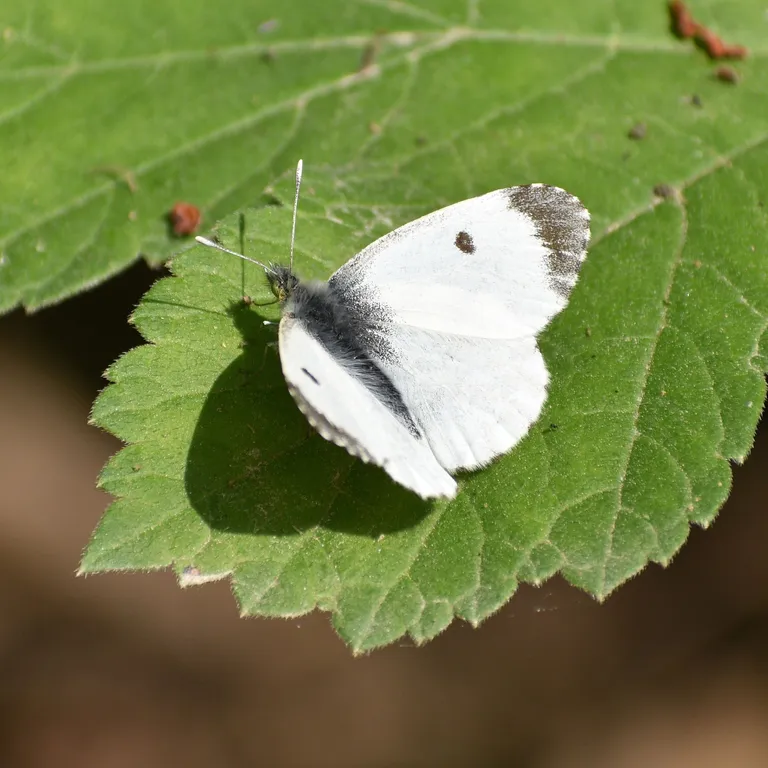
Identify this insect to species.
Anthocharis cardamines
